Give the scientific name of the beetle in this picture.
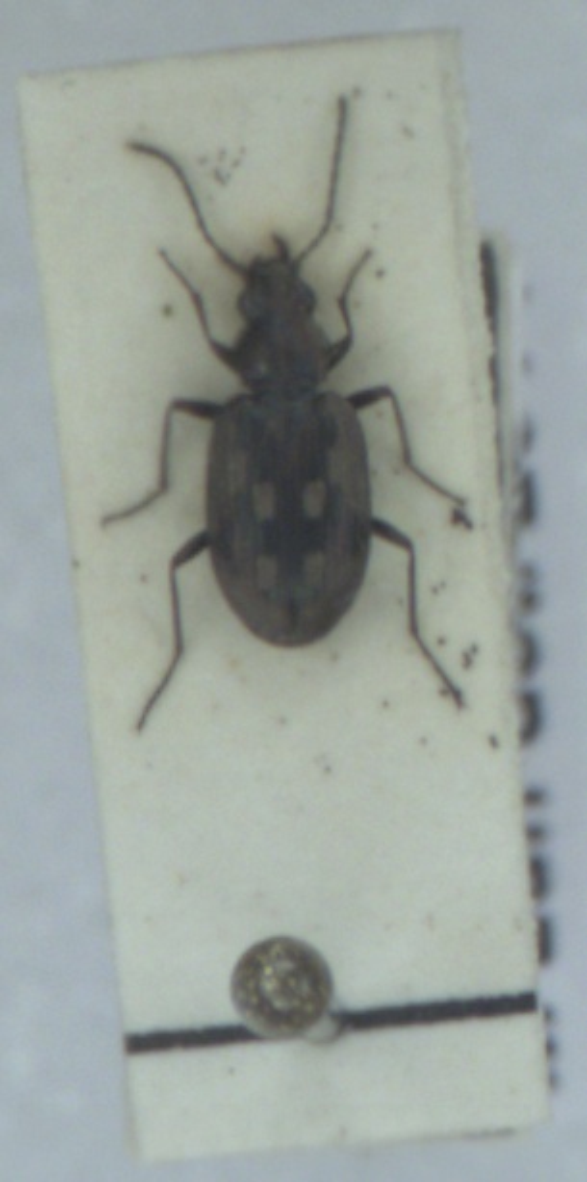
Bembidion litorale
